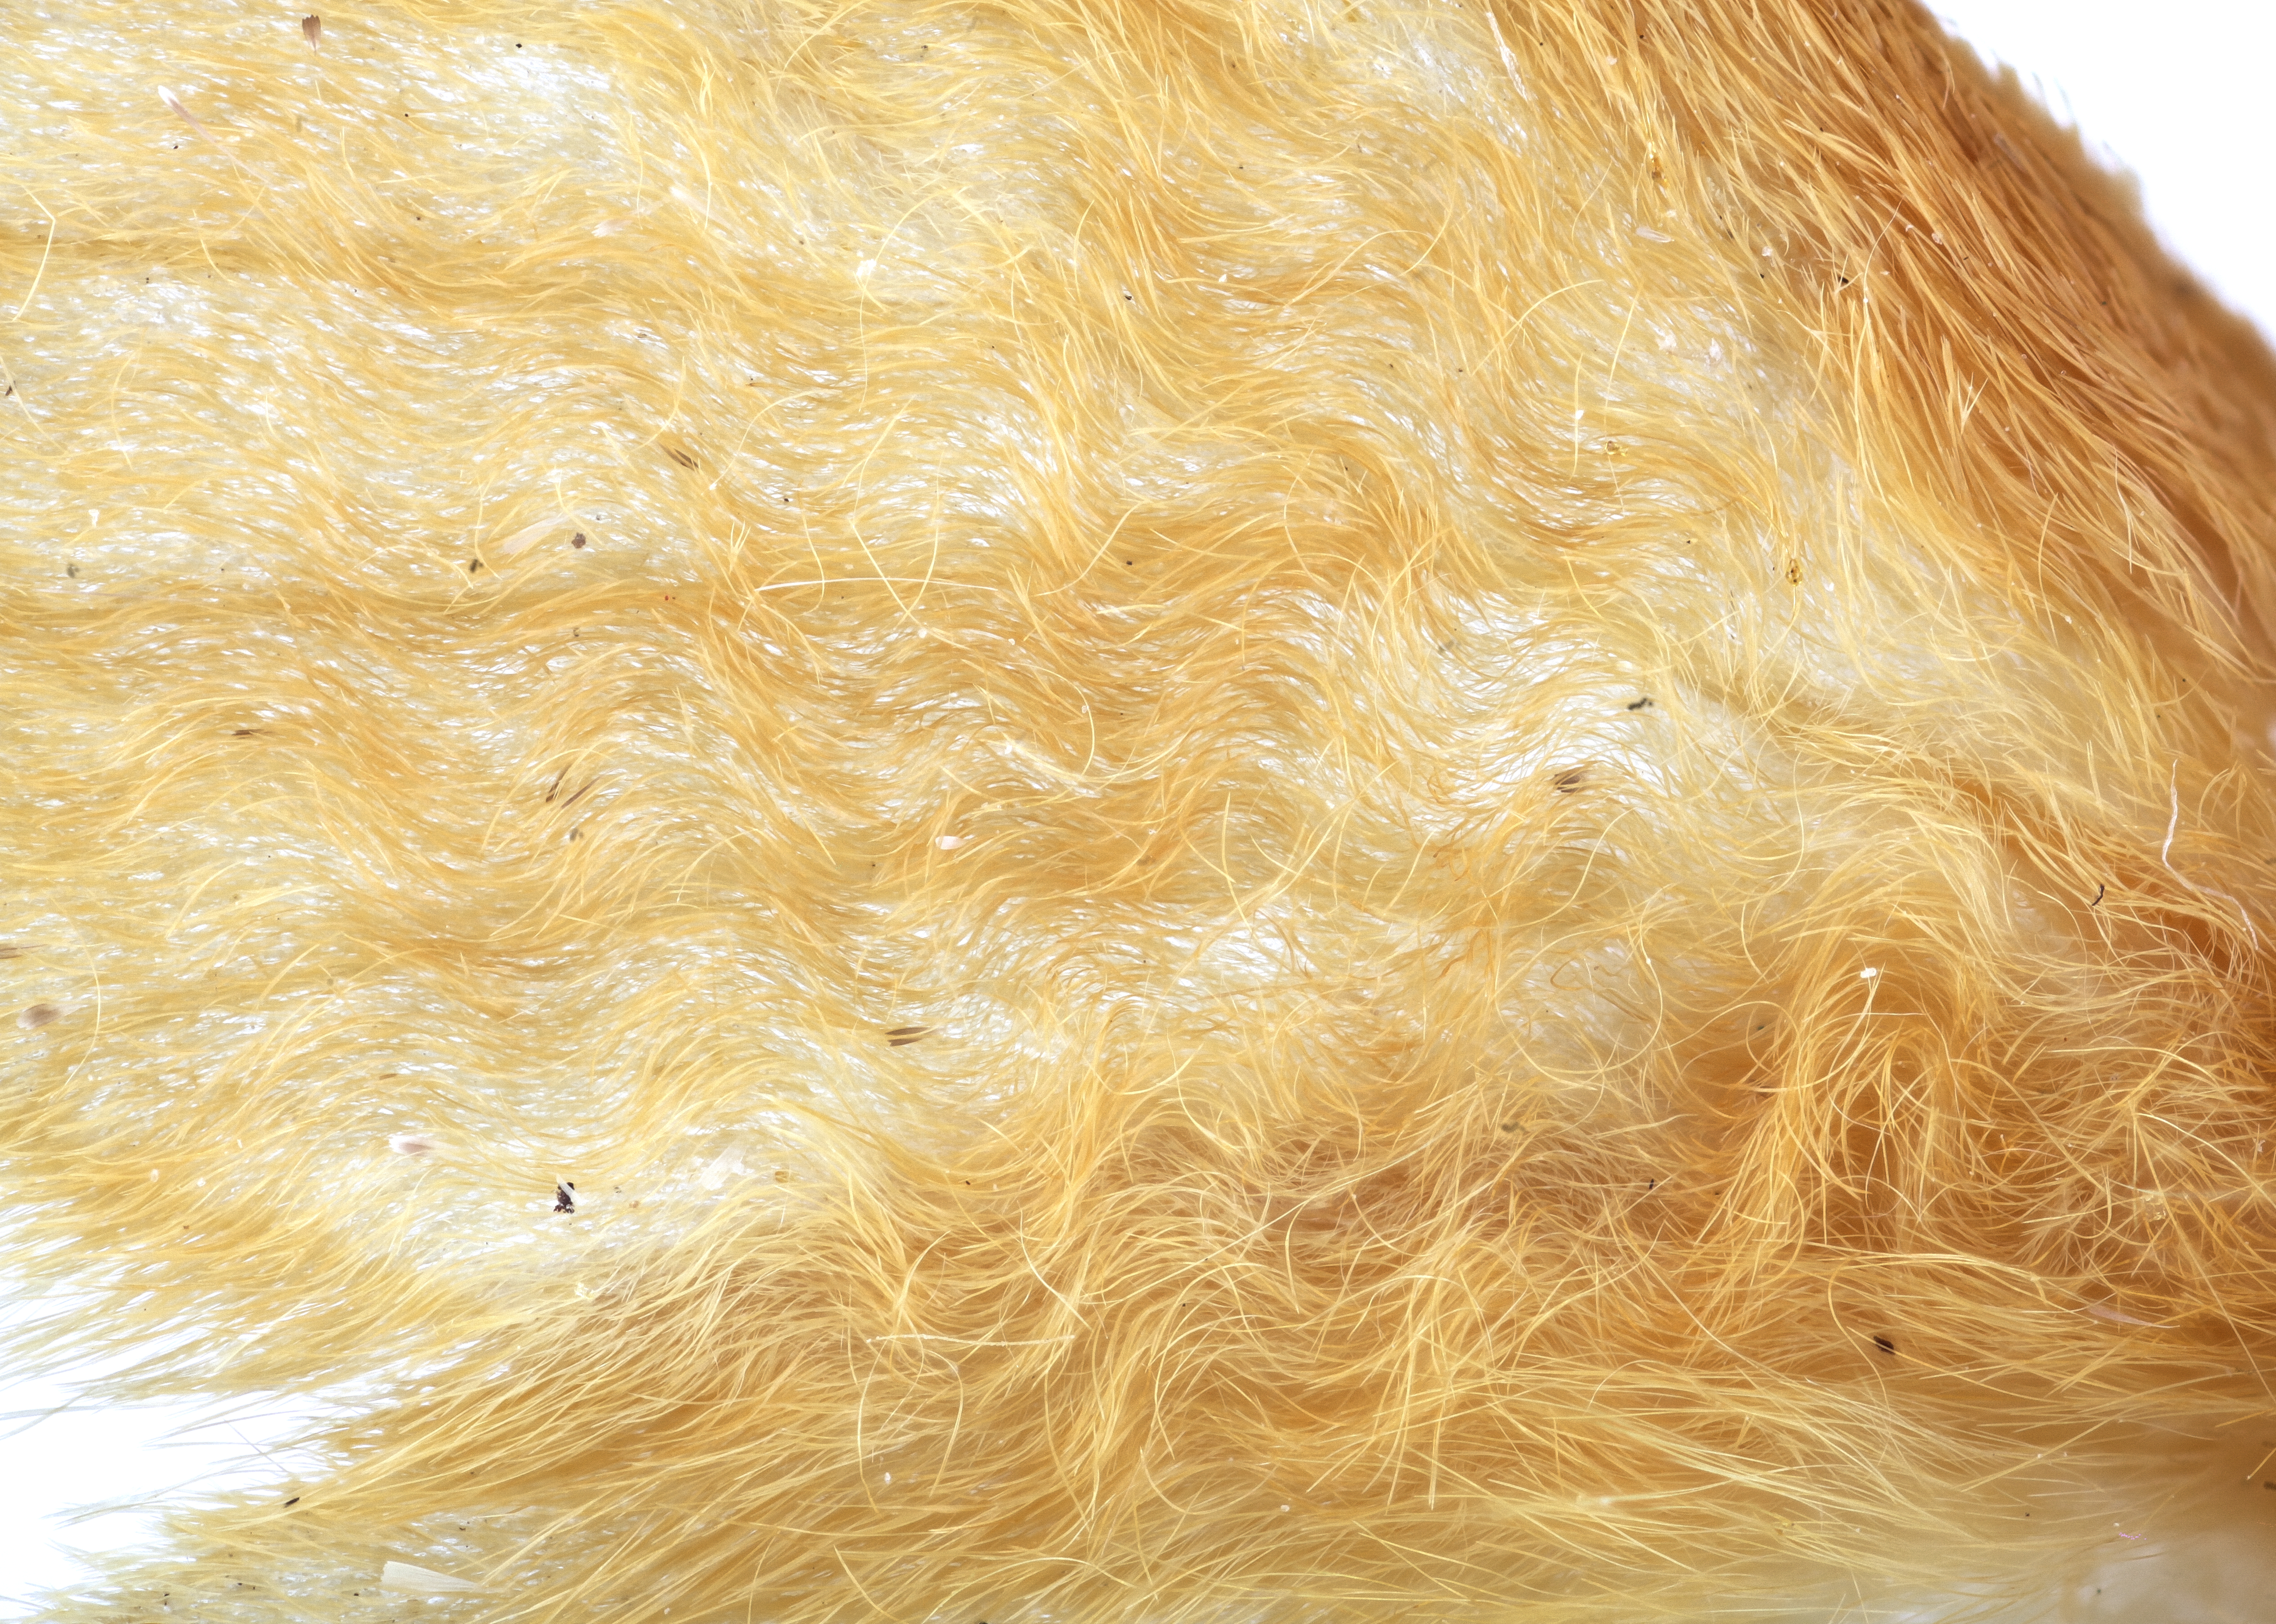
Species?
Megalopyge pyxidifera
